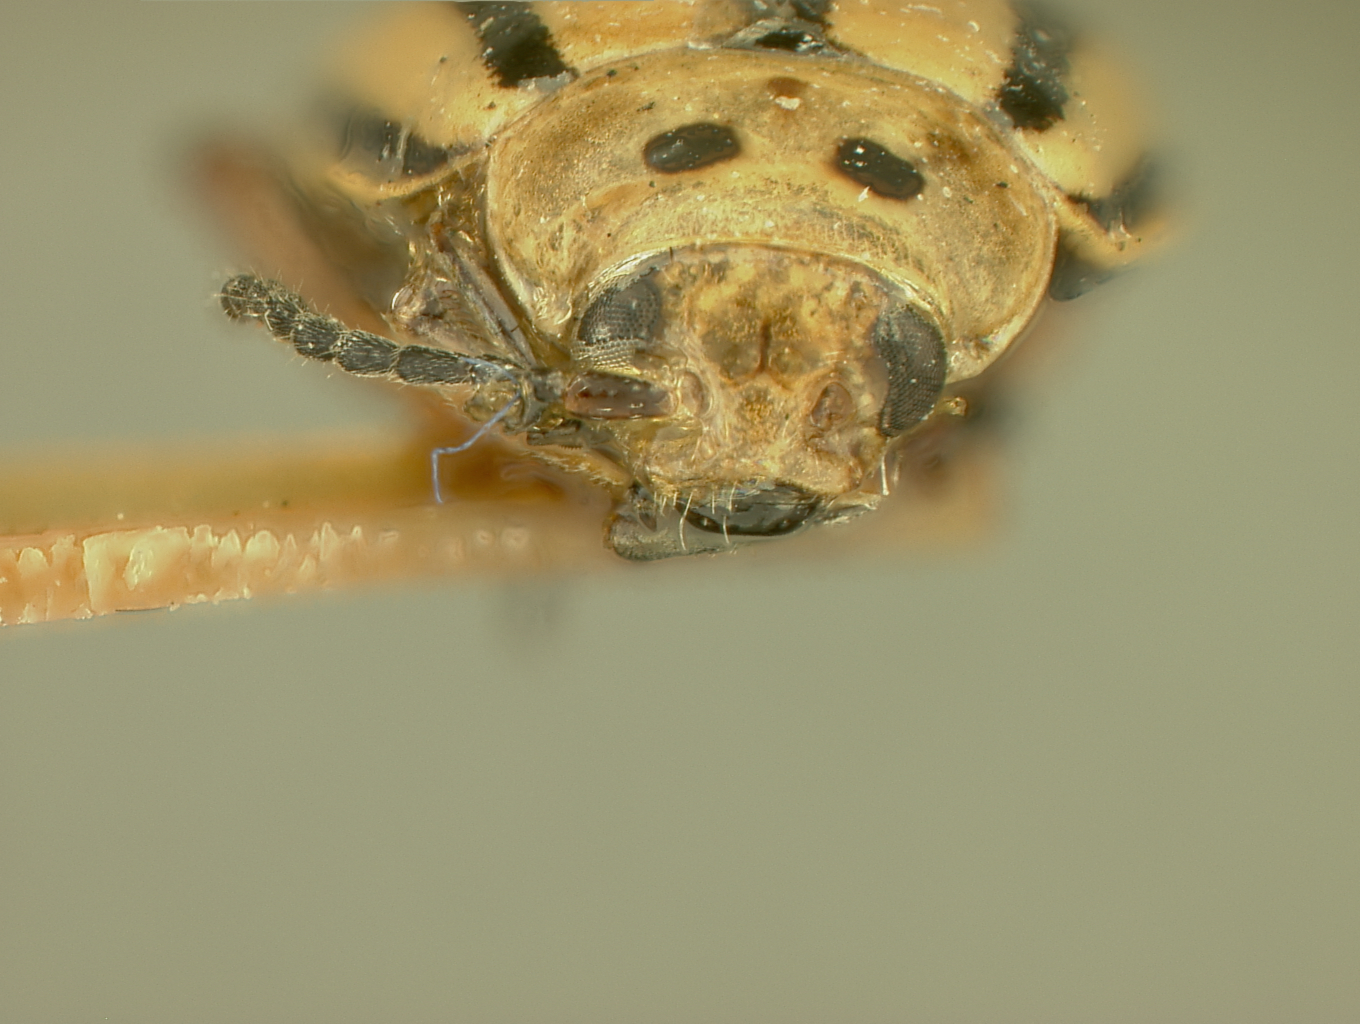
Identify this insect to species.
Disonycha latifrons
